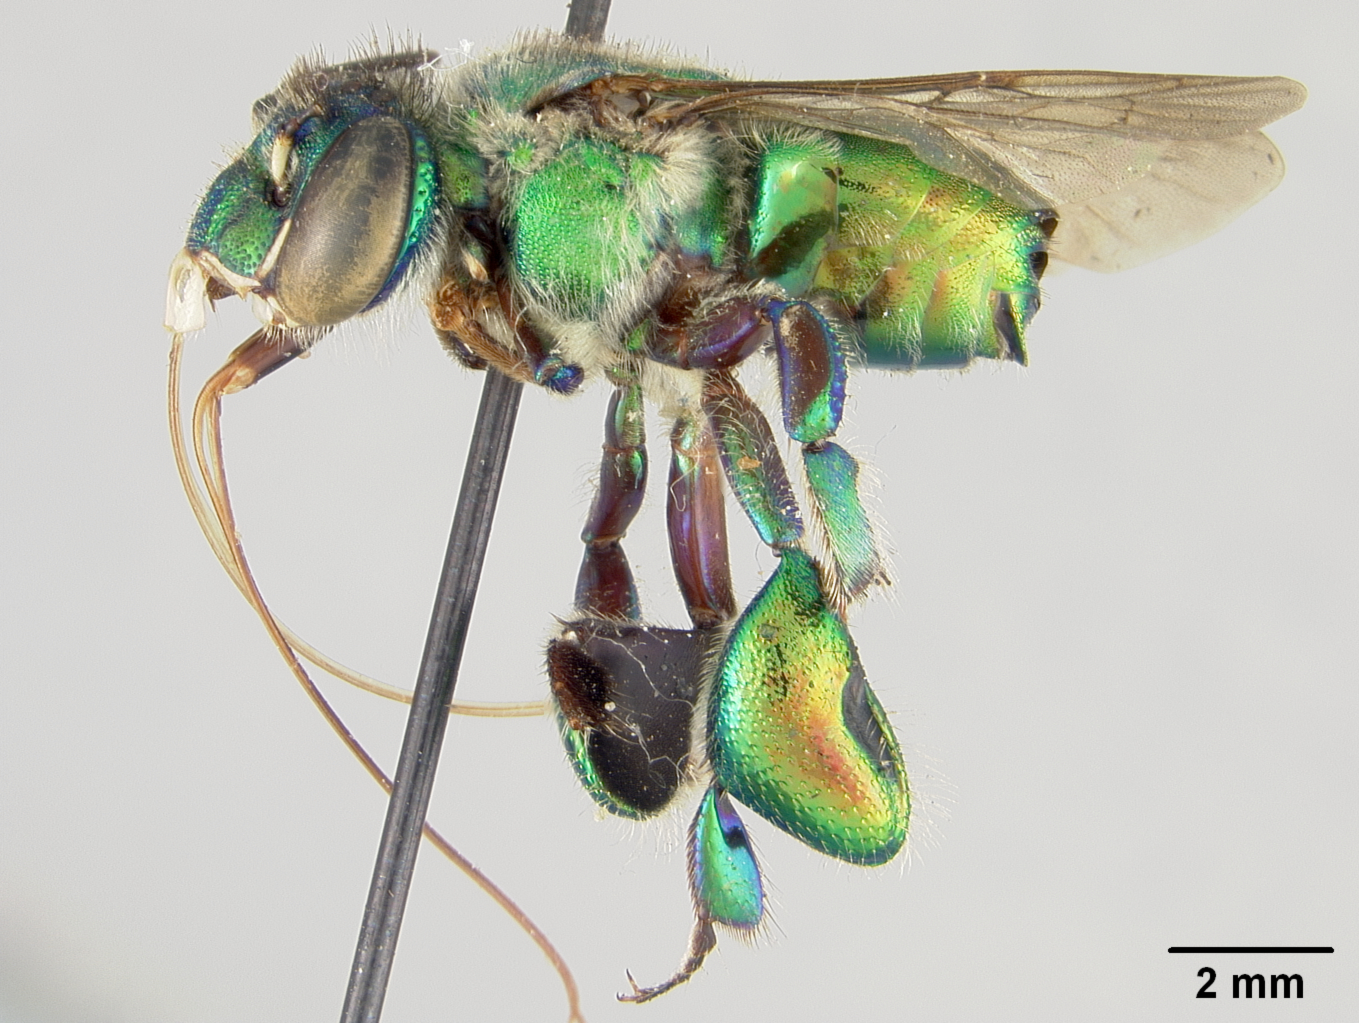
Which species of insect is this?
Euglossa bursigera
